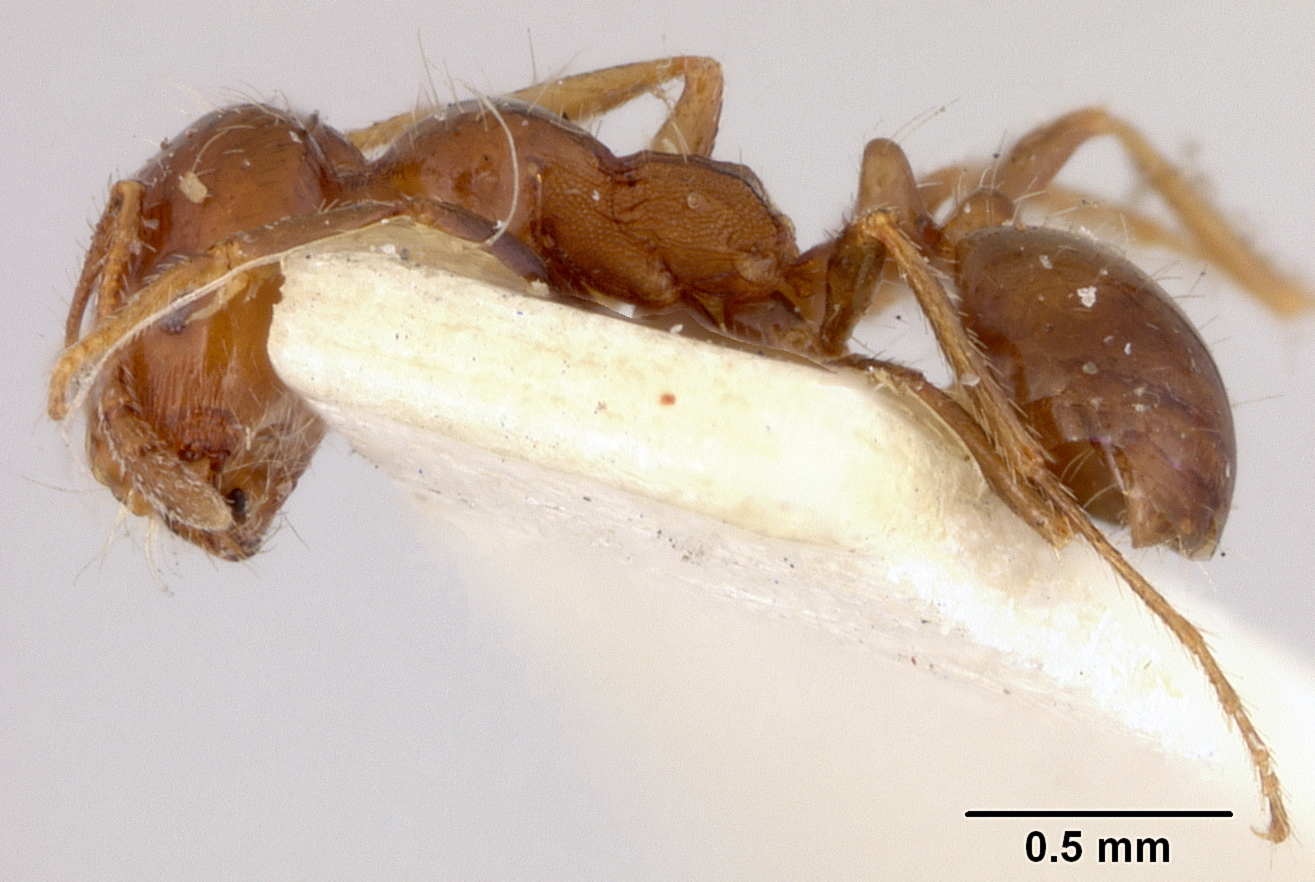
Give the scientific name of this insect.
Monomorium subapterum
